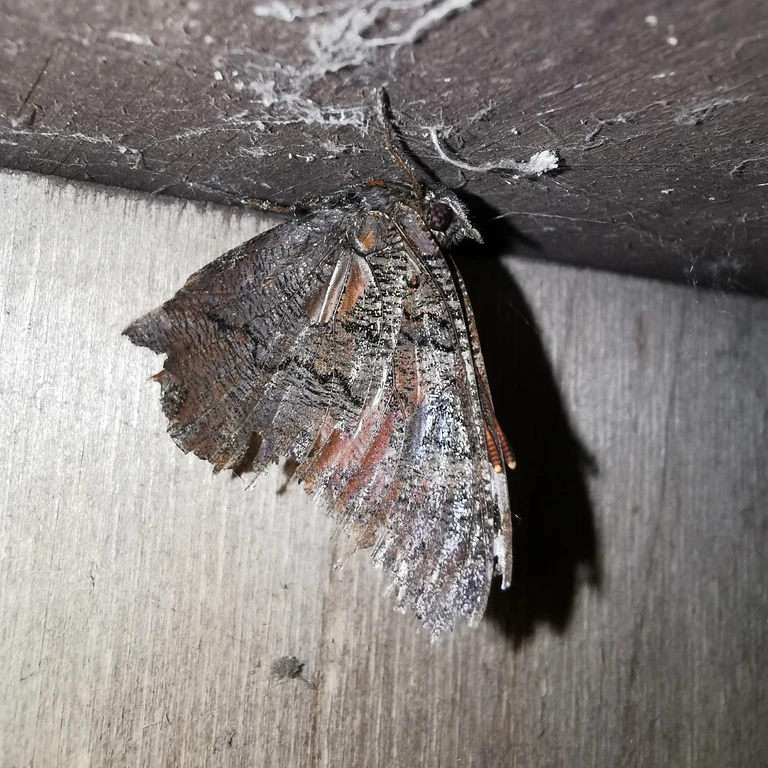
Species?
Aglais io
